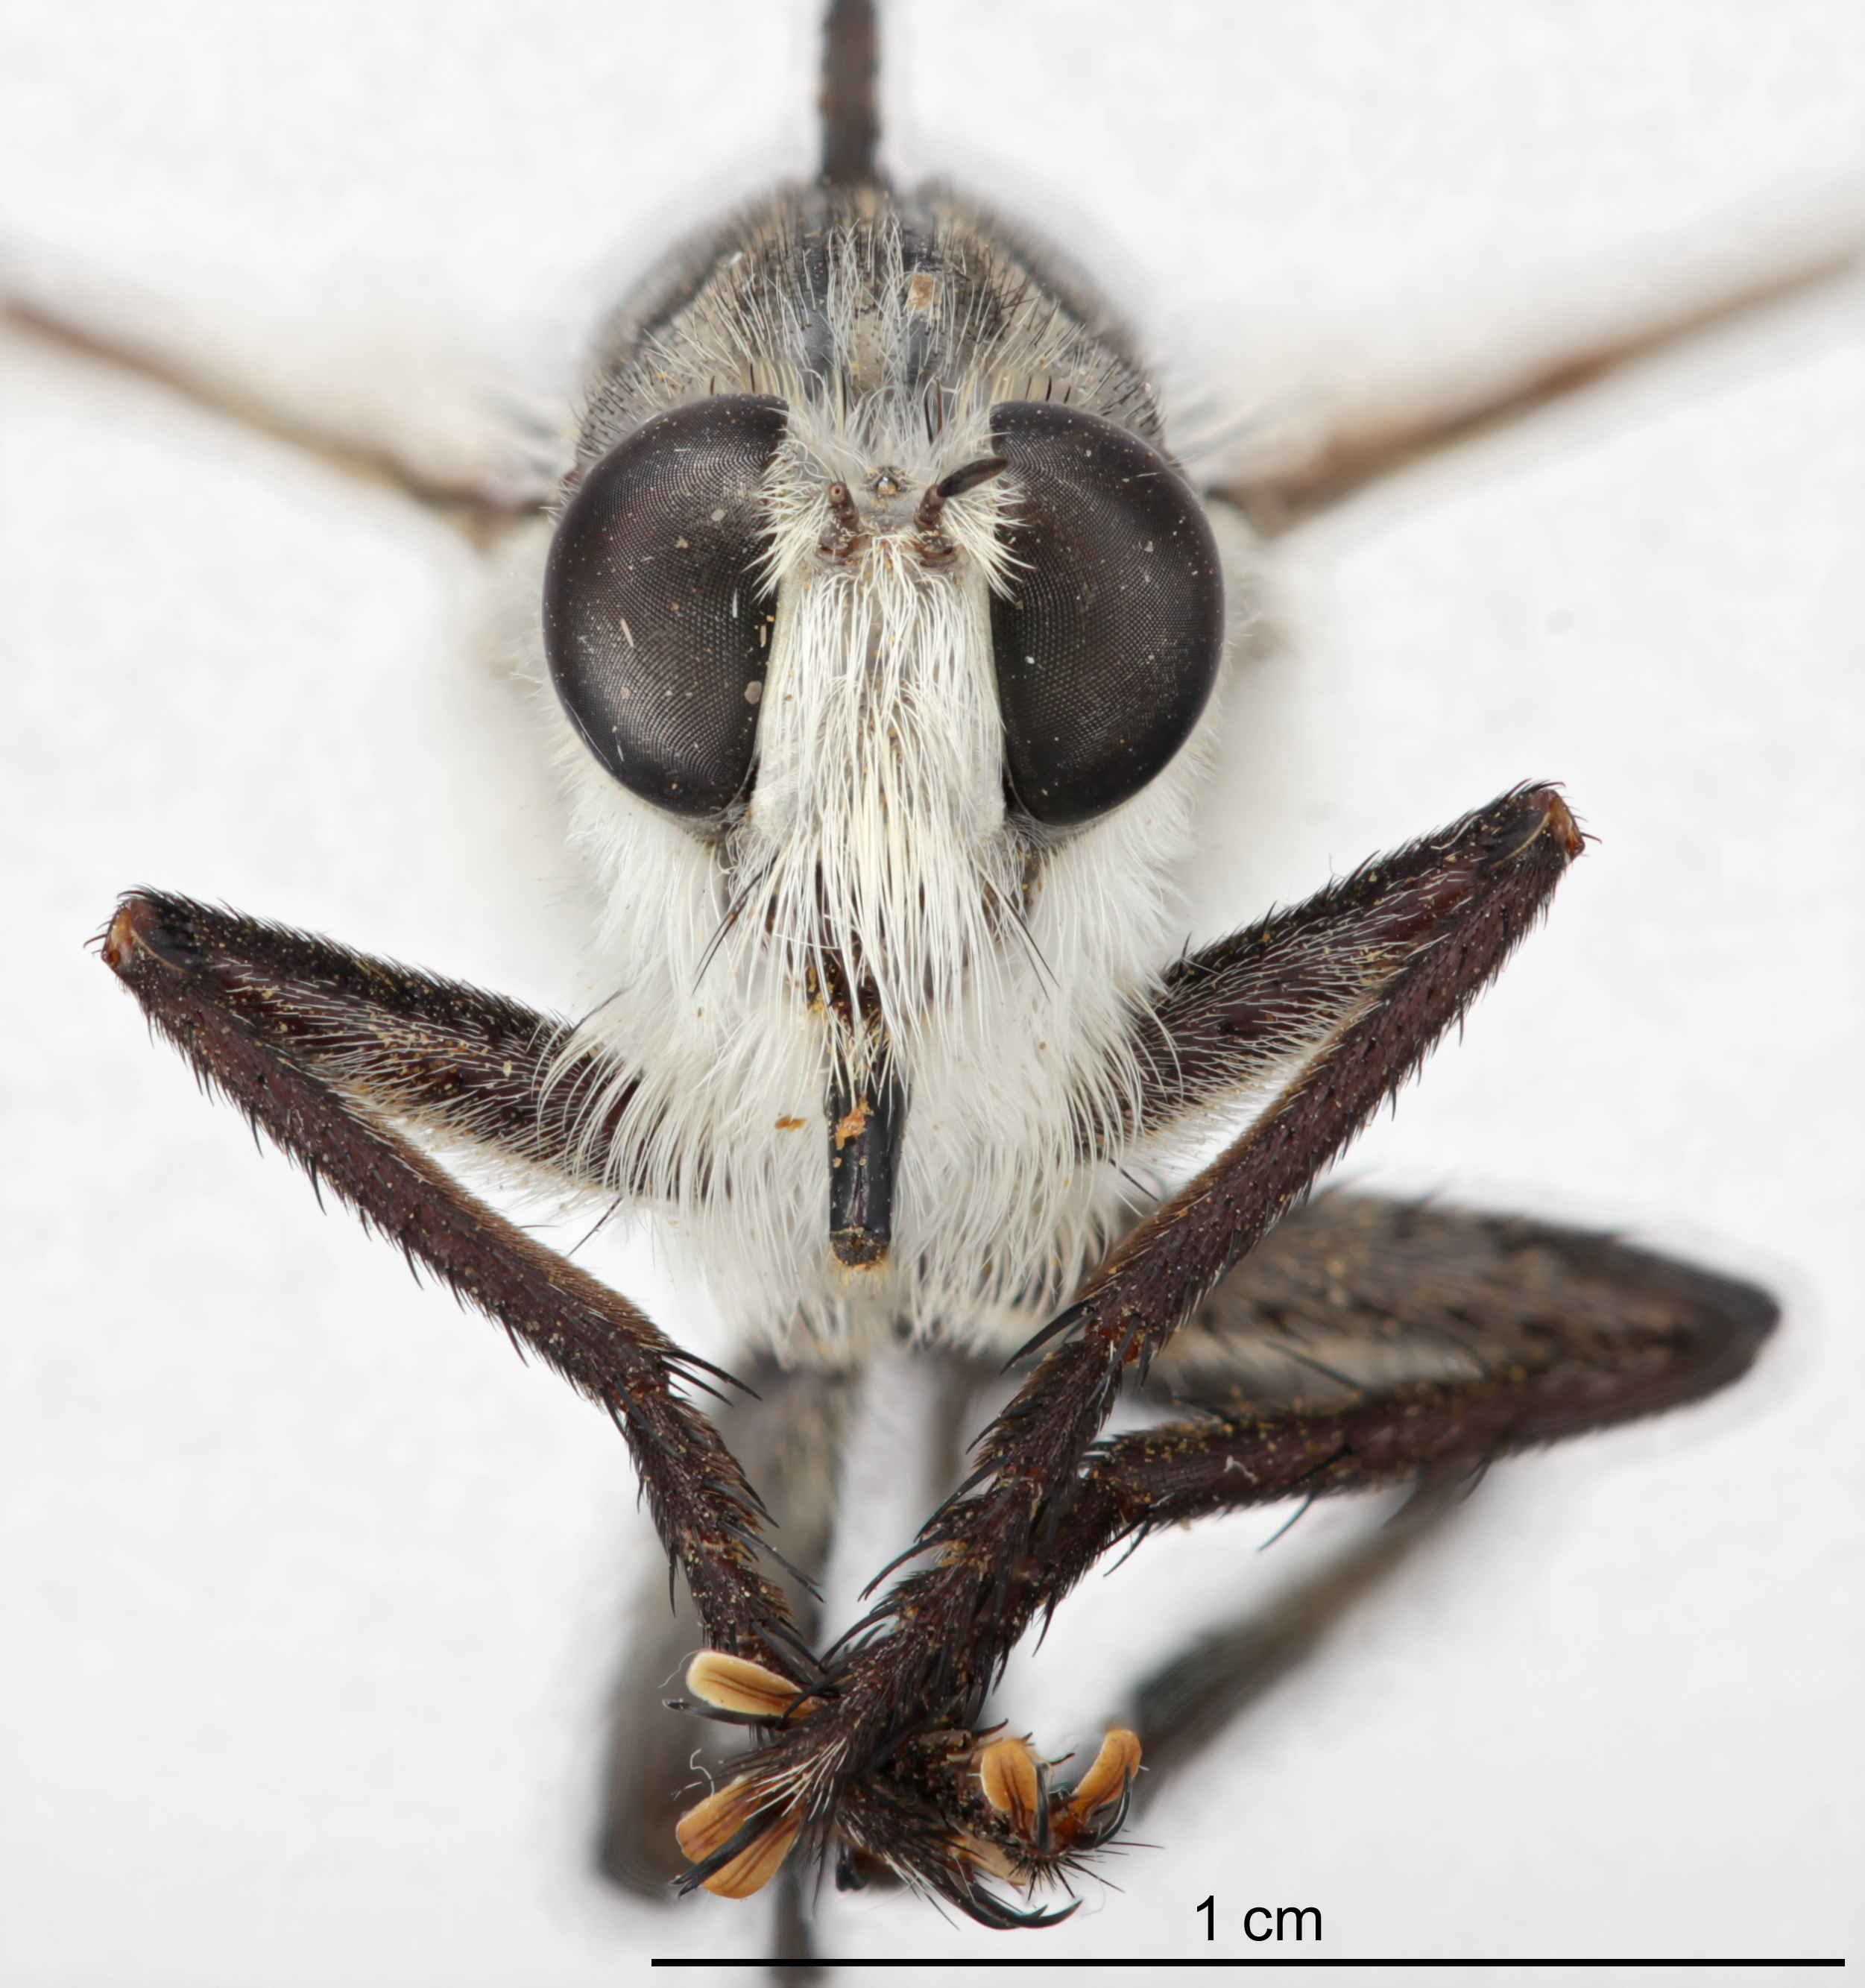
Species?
Promachus giganteus
